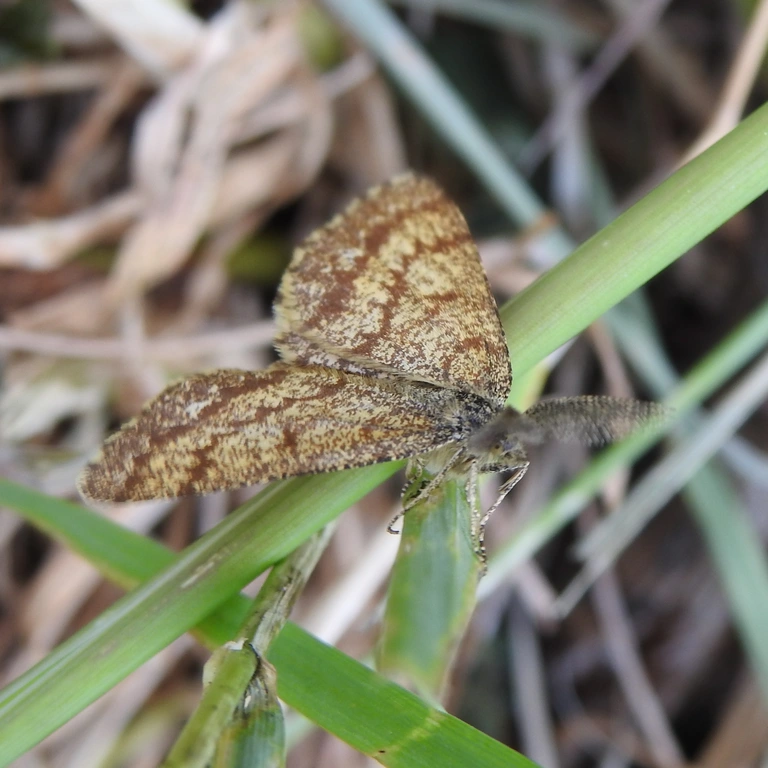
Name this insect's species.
Ematurga atomaria
